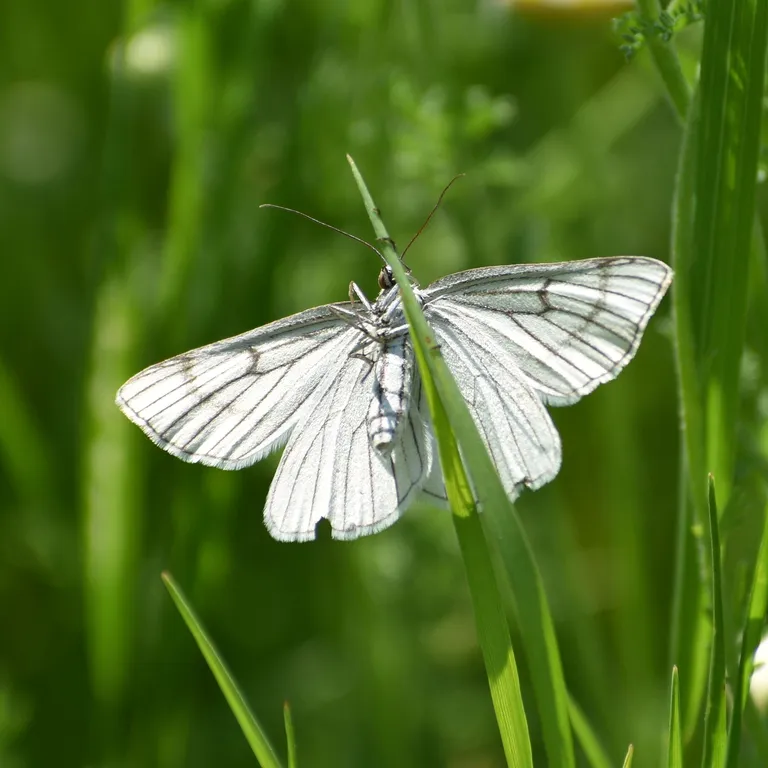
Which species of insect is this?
Siona lineata
